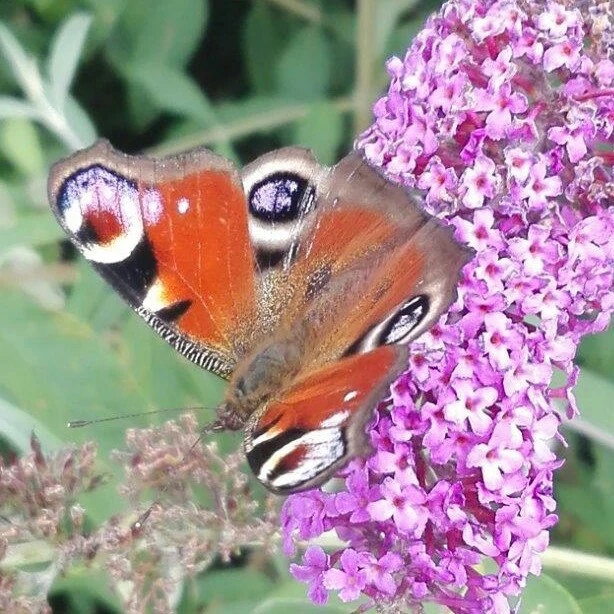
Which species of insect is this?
Aglais io
